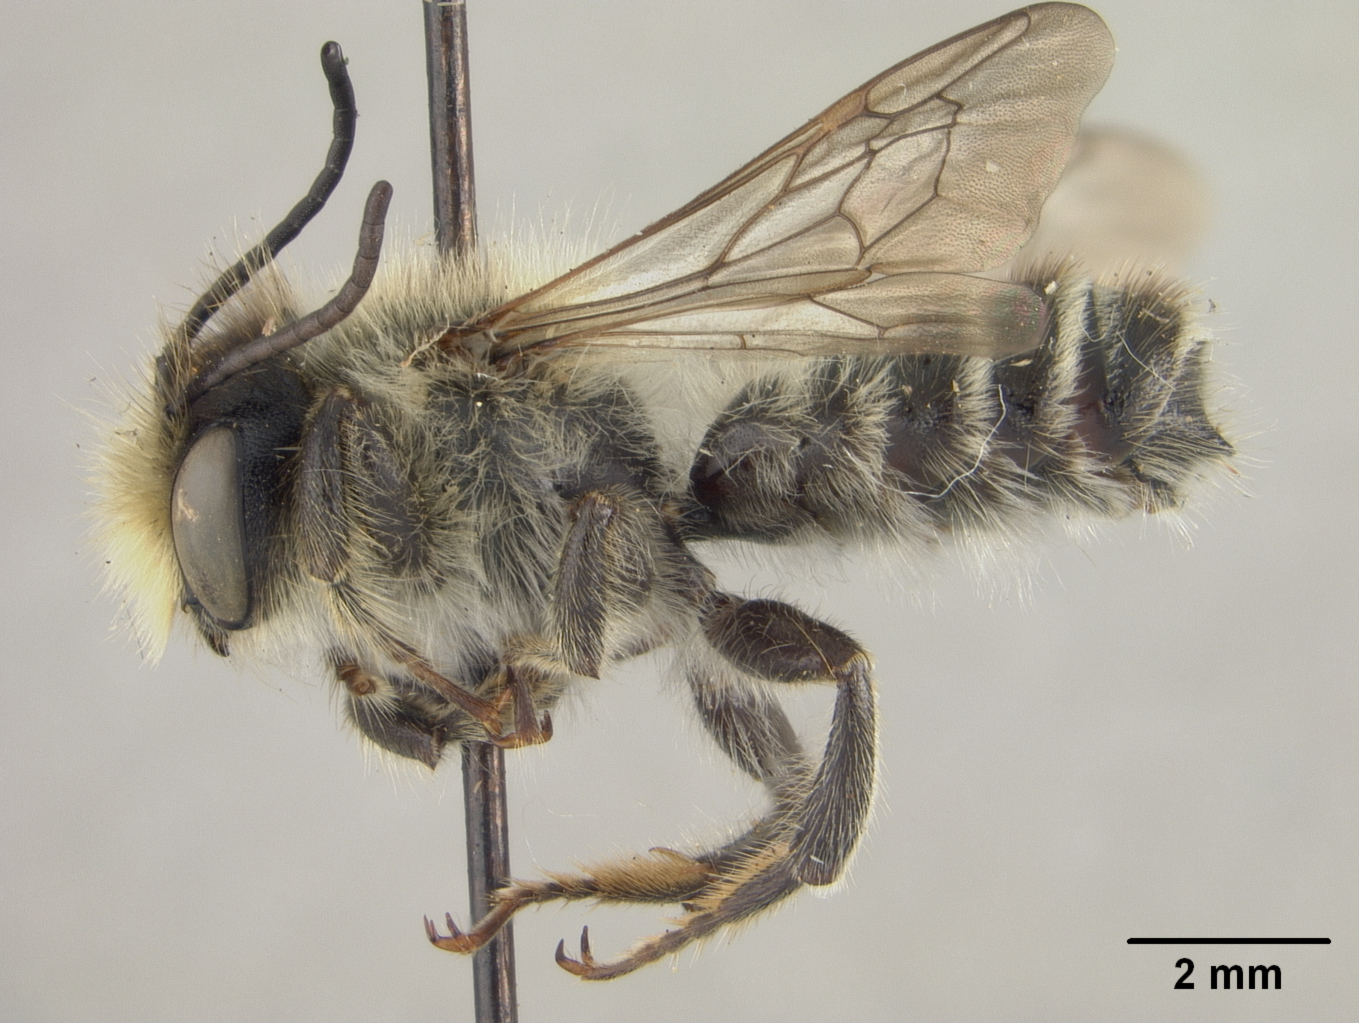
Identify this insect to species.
Megachile lignisecula
